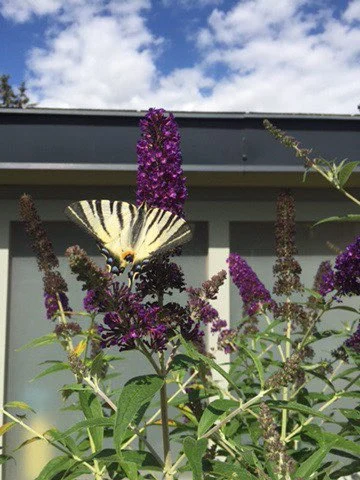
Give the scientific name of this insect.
Iphiclides podalirius
